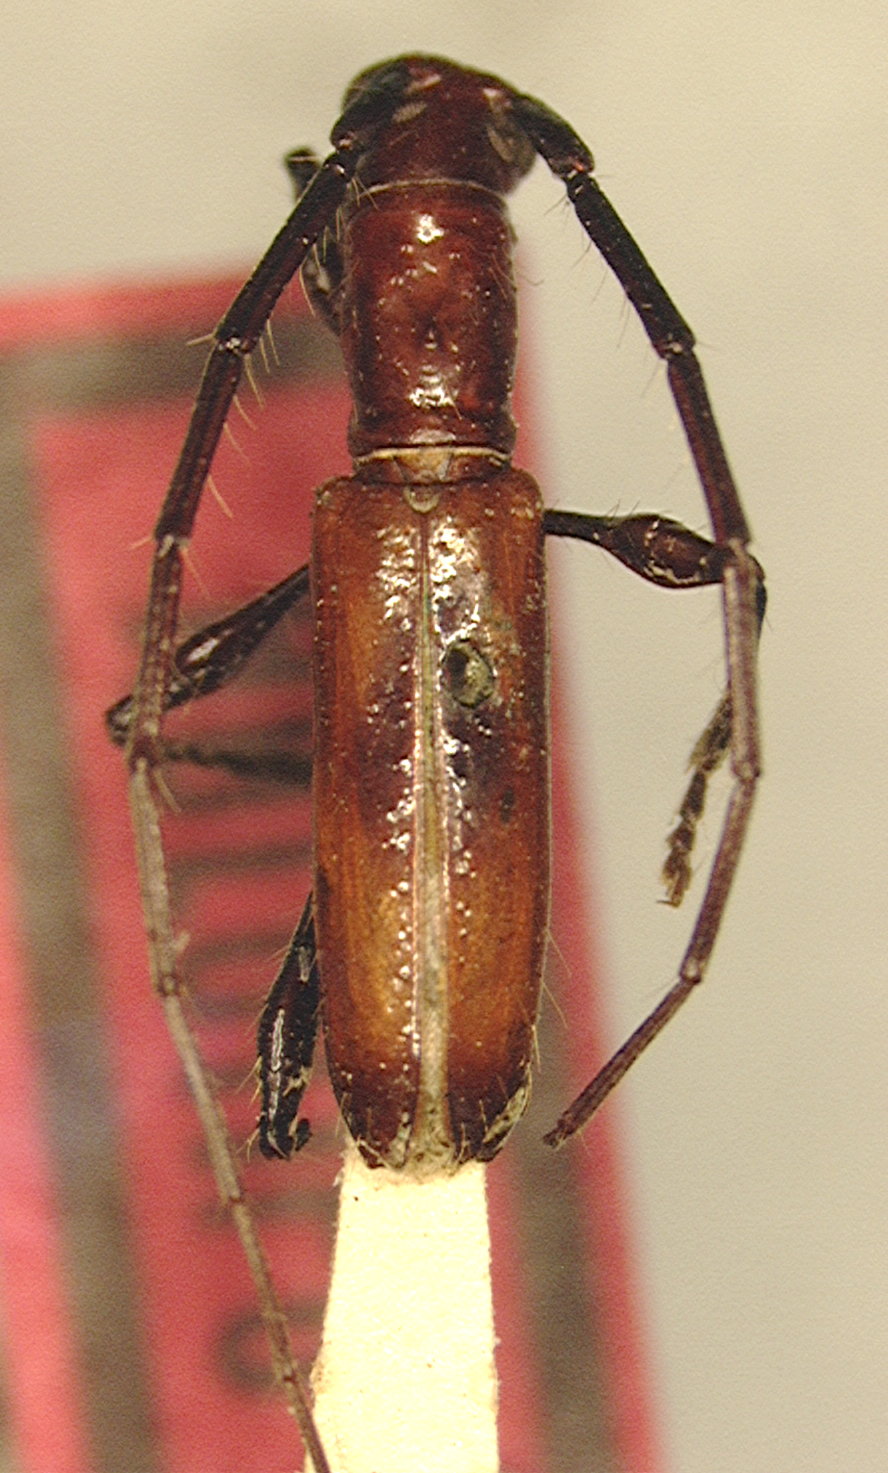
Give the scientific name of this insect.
Corimbion caliginosum
